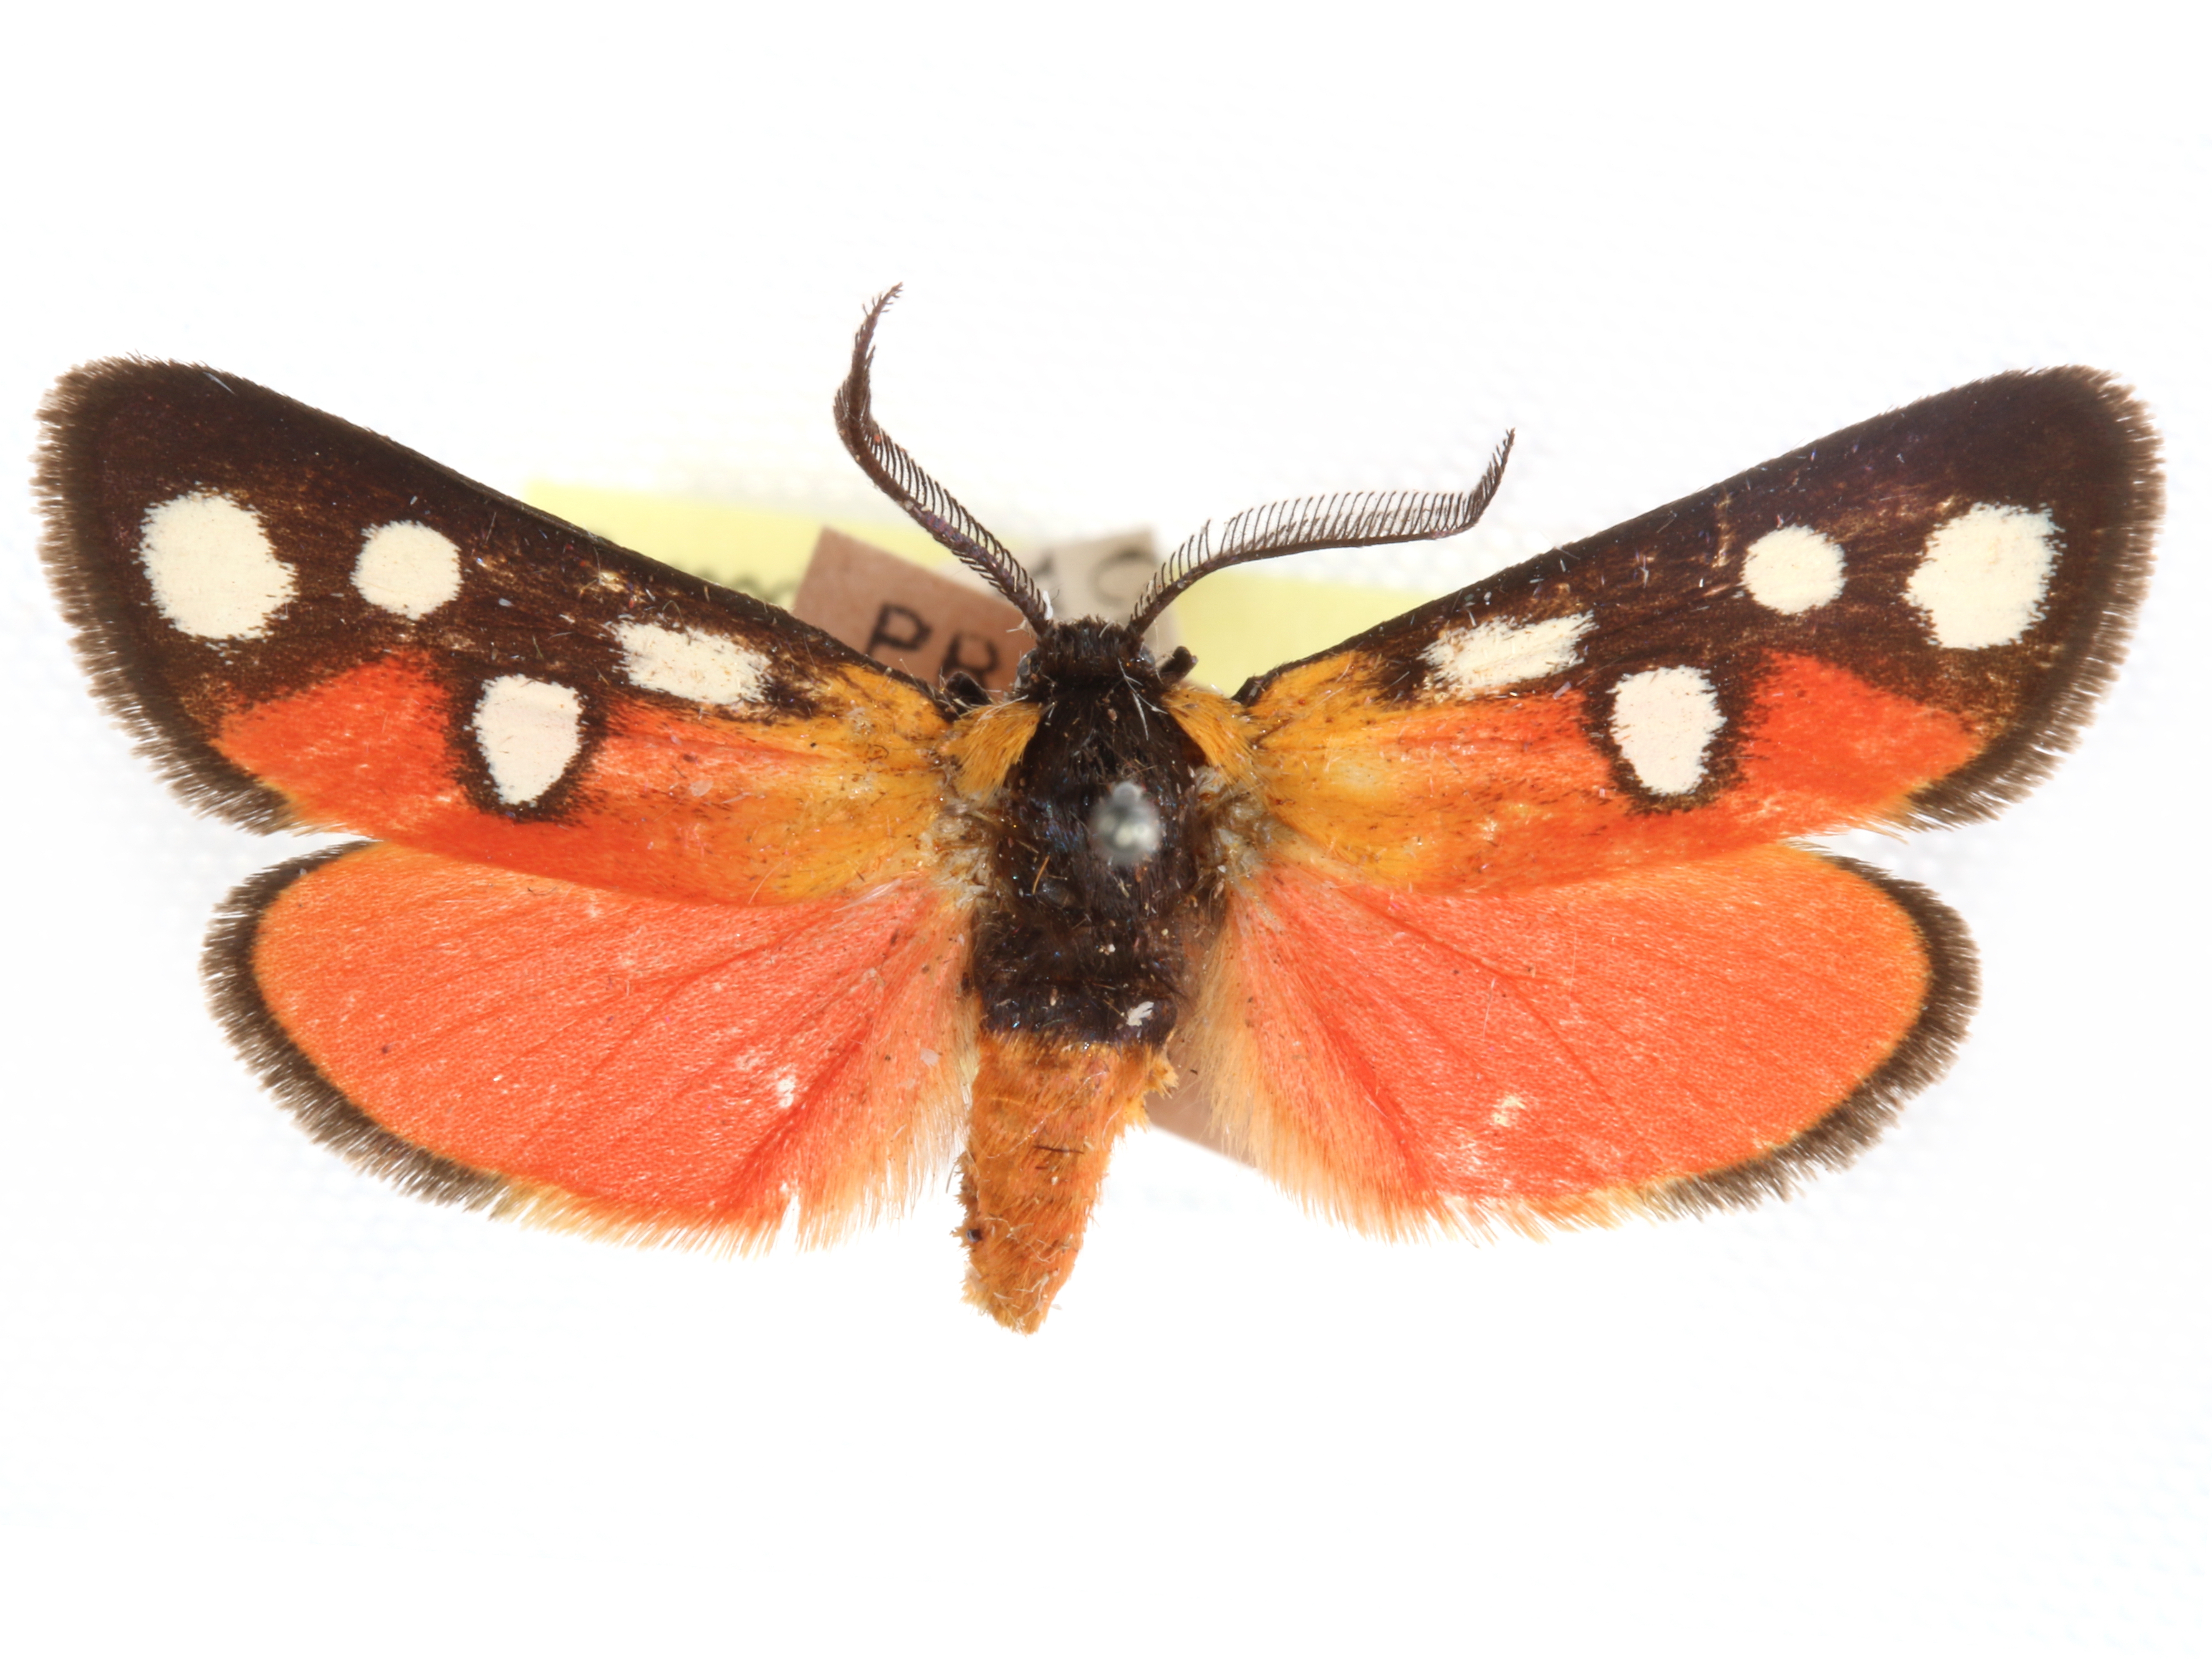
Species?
Caffricola cloeckneria
